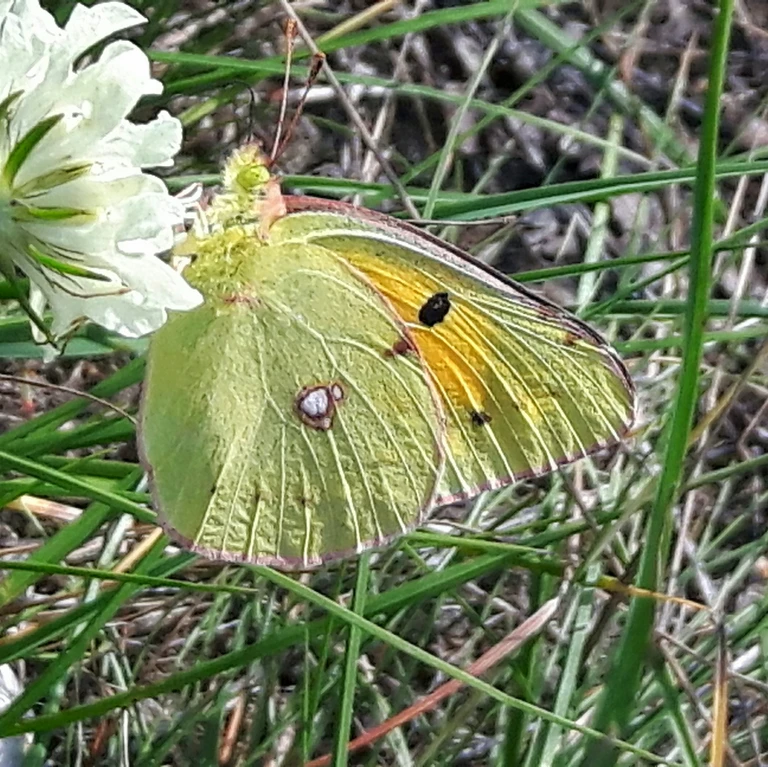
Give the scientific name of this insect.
Colias croceus
